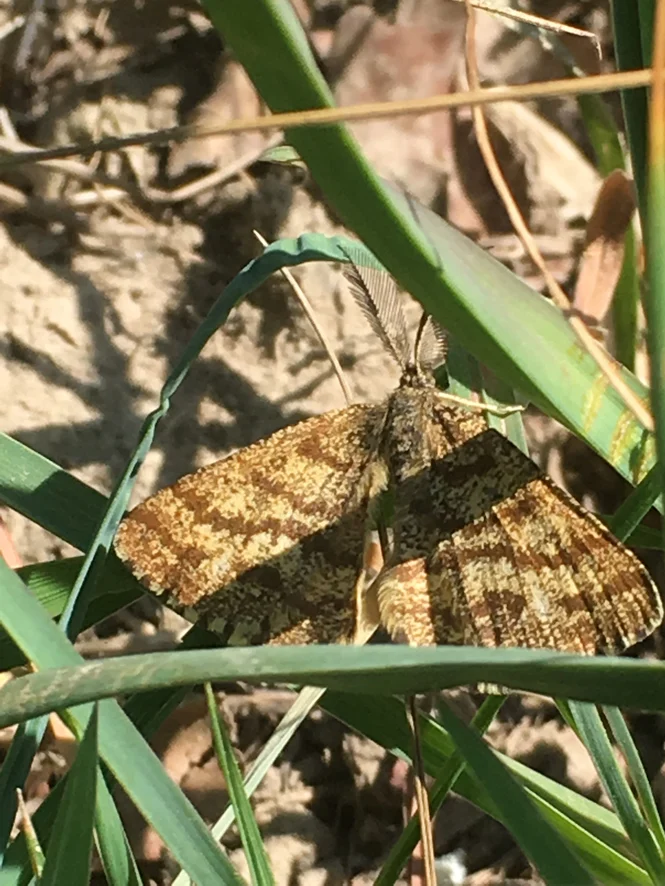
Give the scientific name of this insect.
Ematurga atomaria
